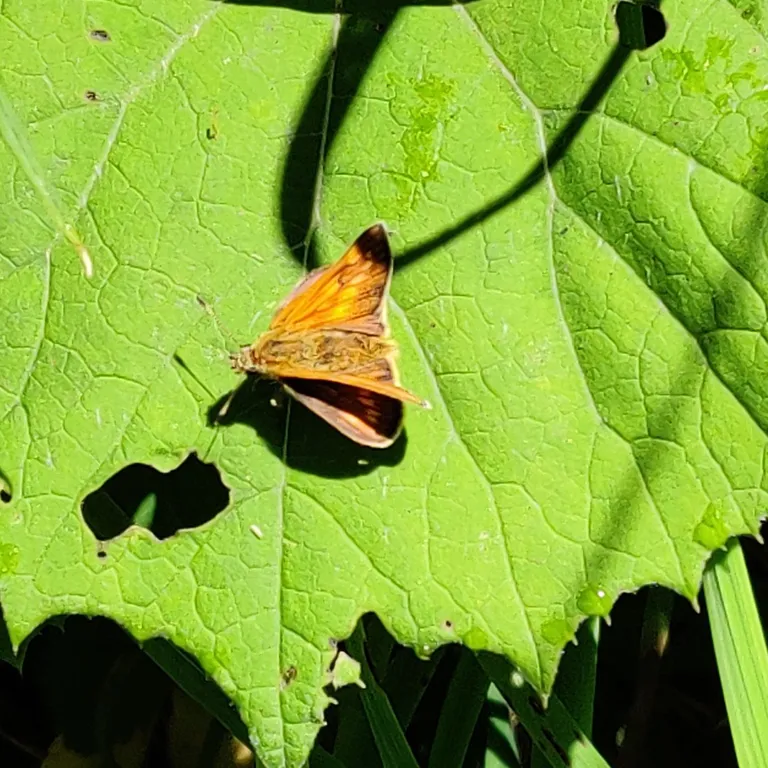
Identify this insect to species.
Ochlodes sylvanus (also Ochlodes venata)
